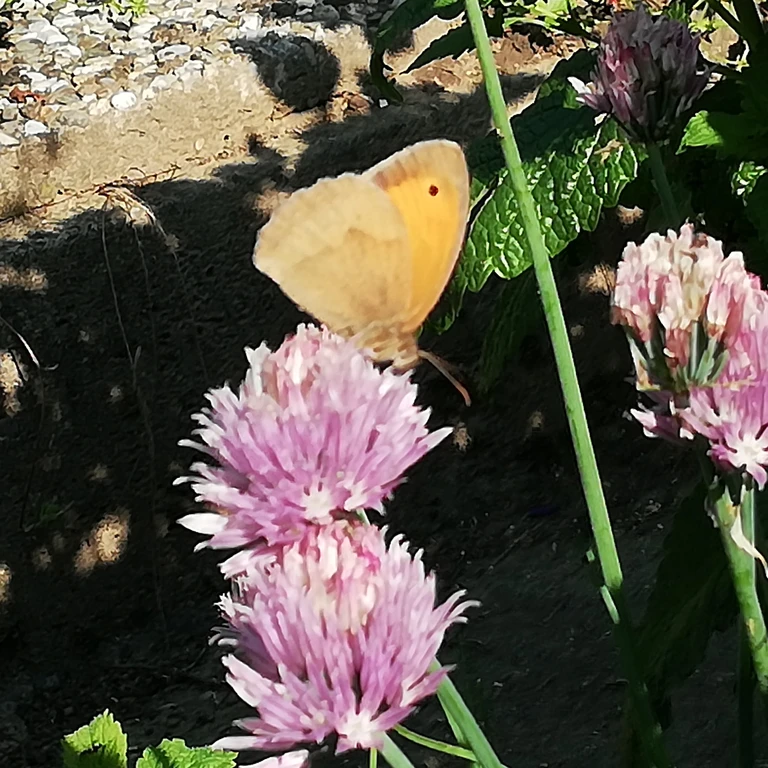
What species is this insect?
Maniola jurtina
